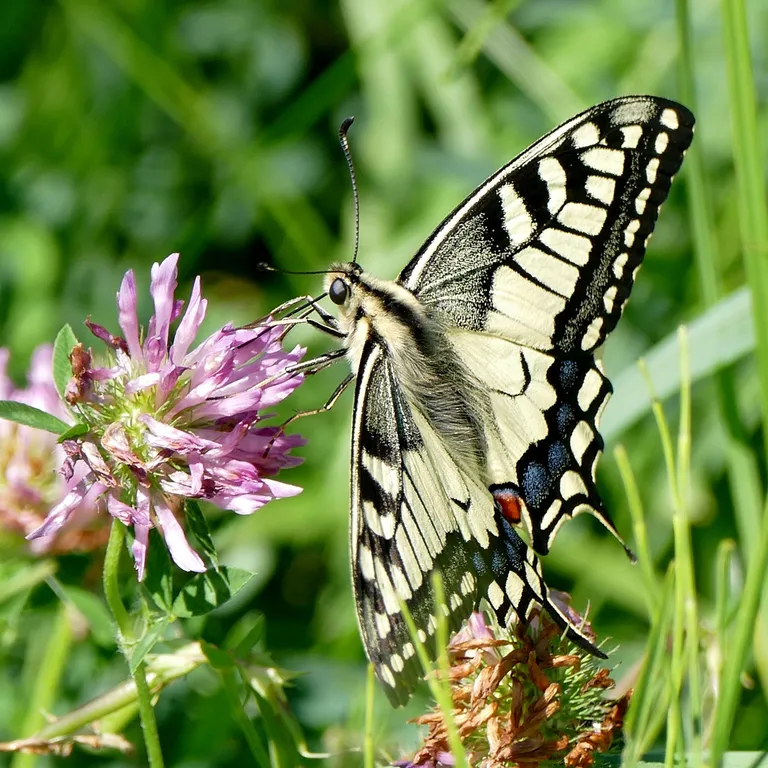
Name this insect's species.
Papilio machaon
